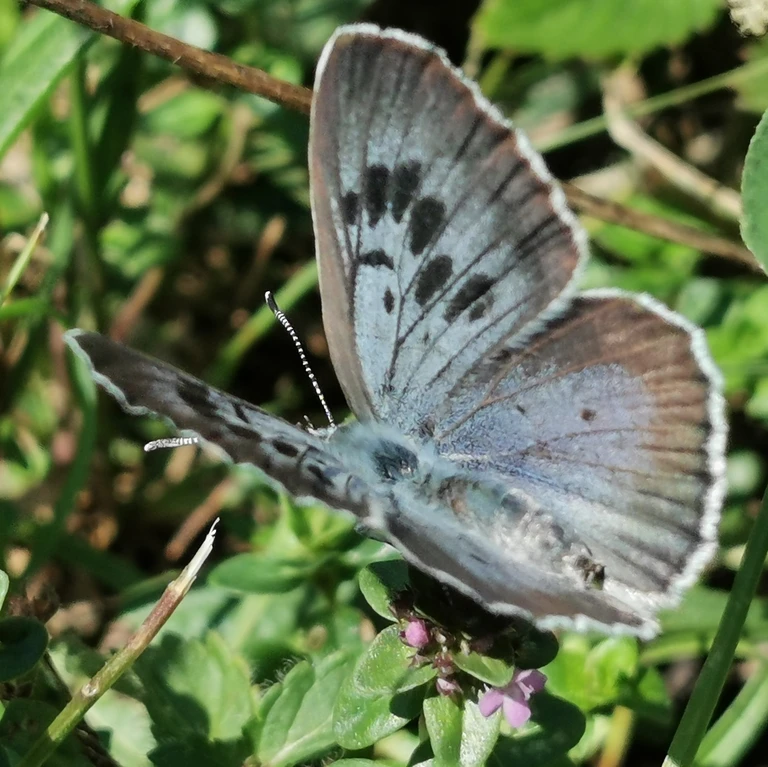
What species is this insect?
Phengaris arion (also Maculinea arion)
